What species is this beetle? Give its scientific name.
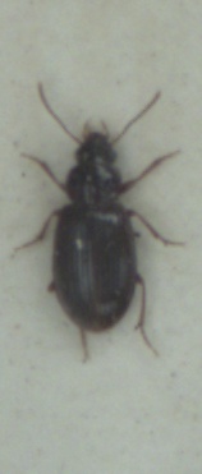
Bradycellus harpalinus
